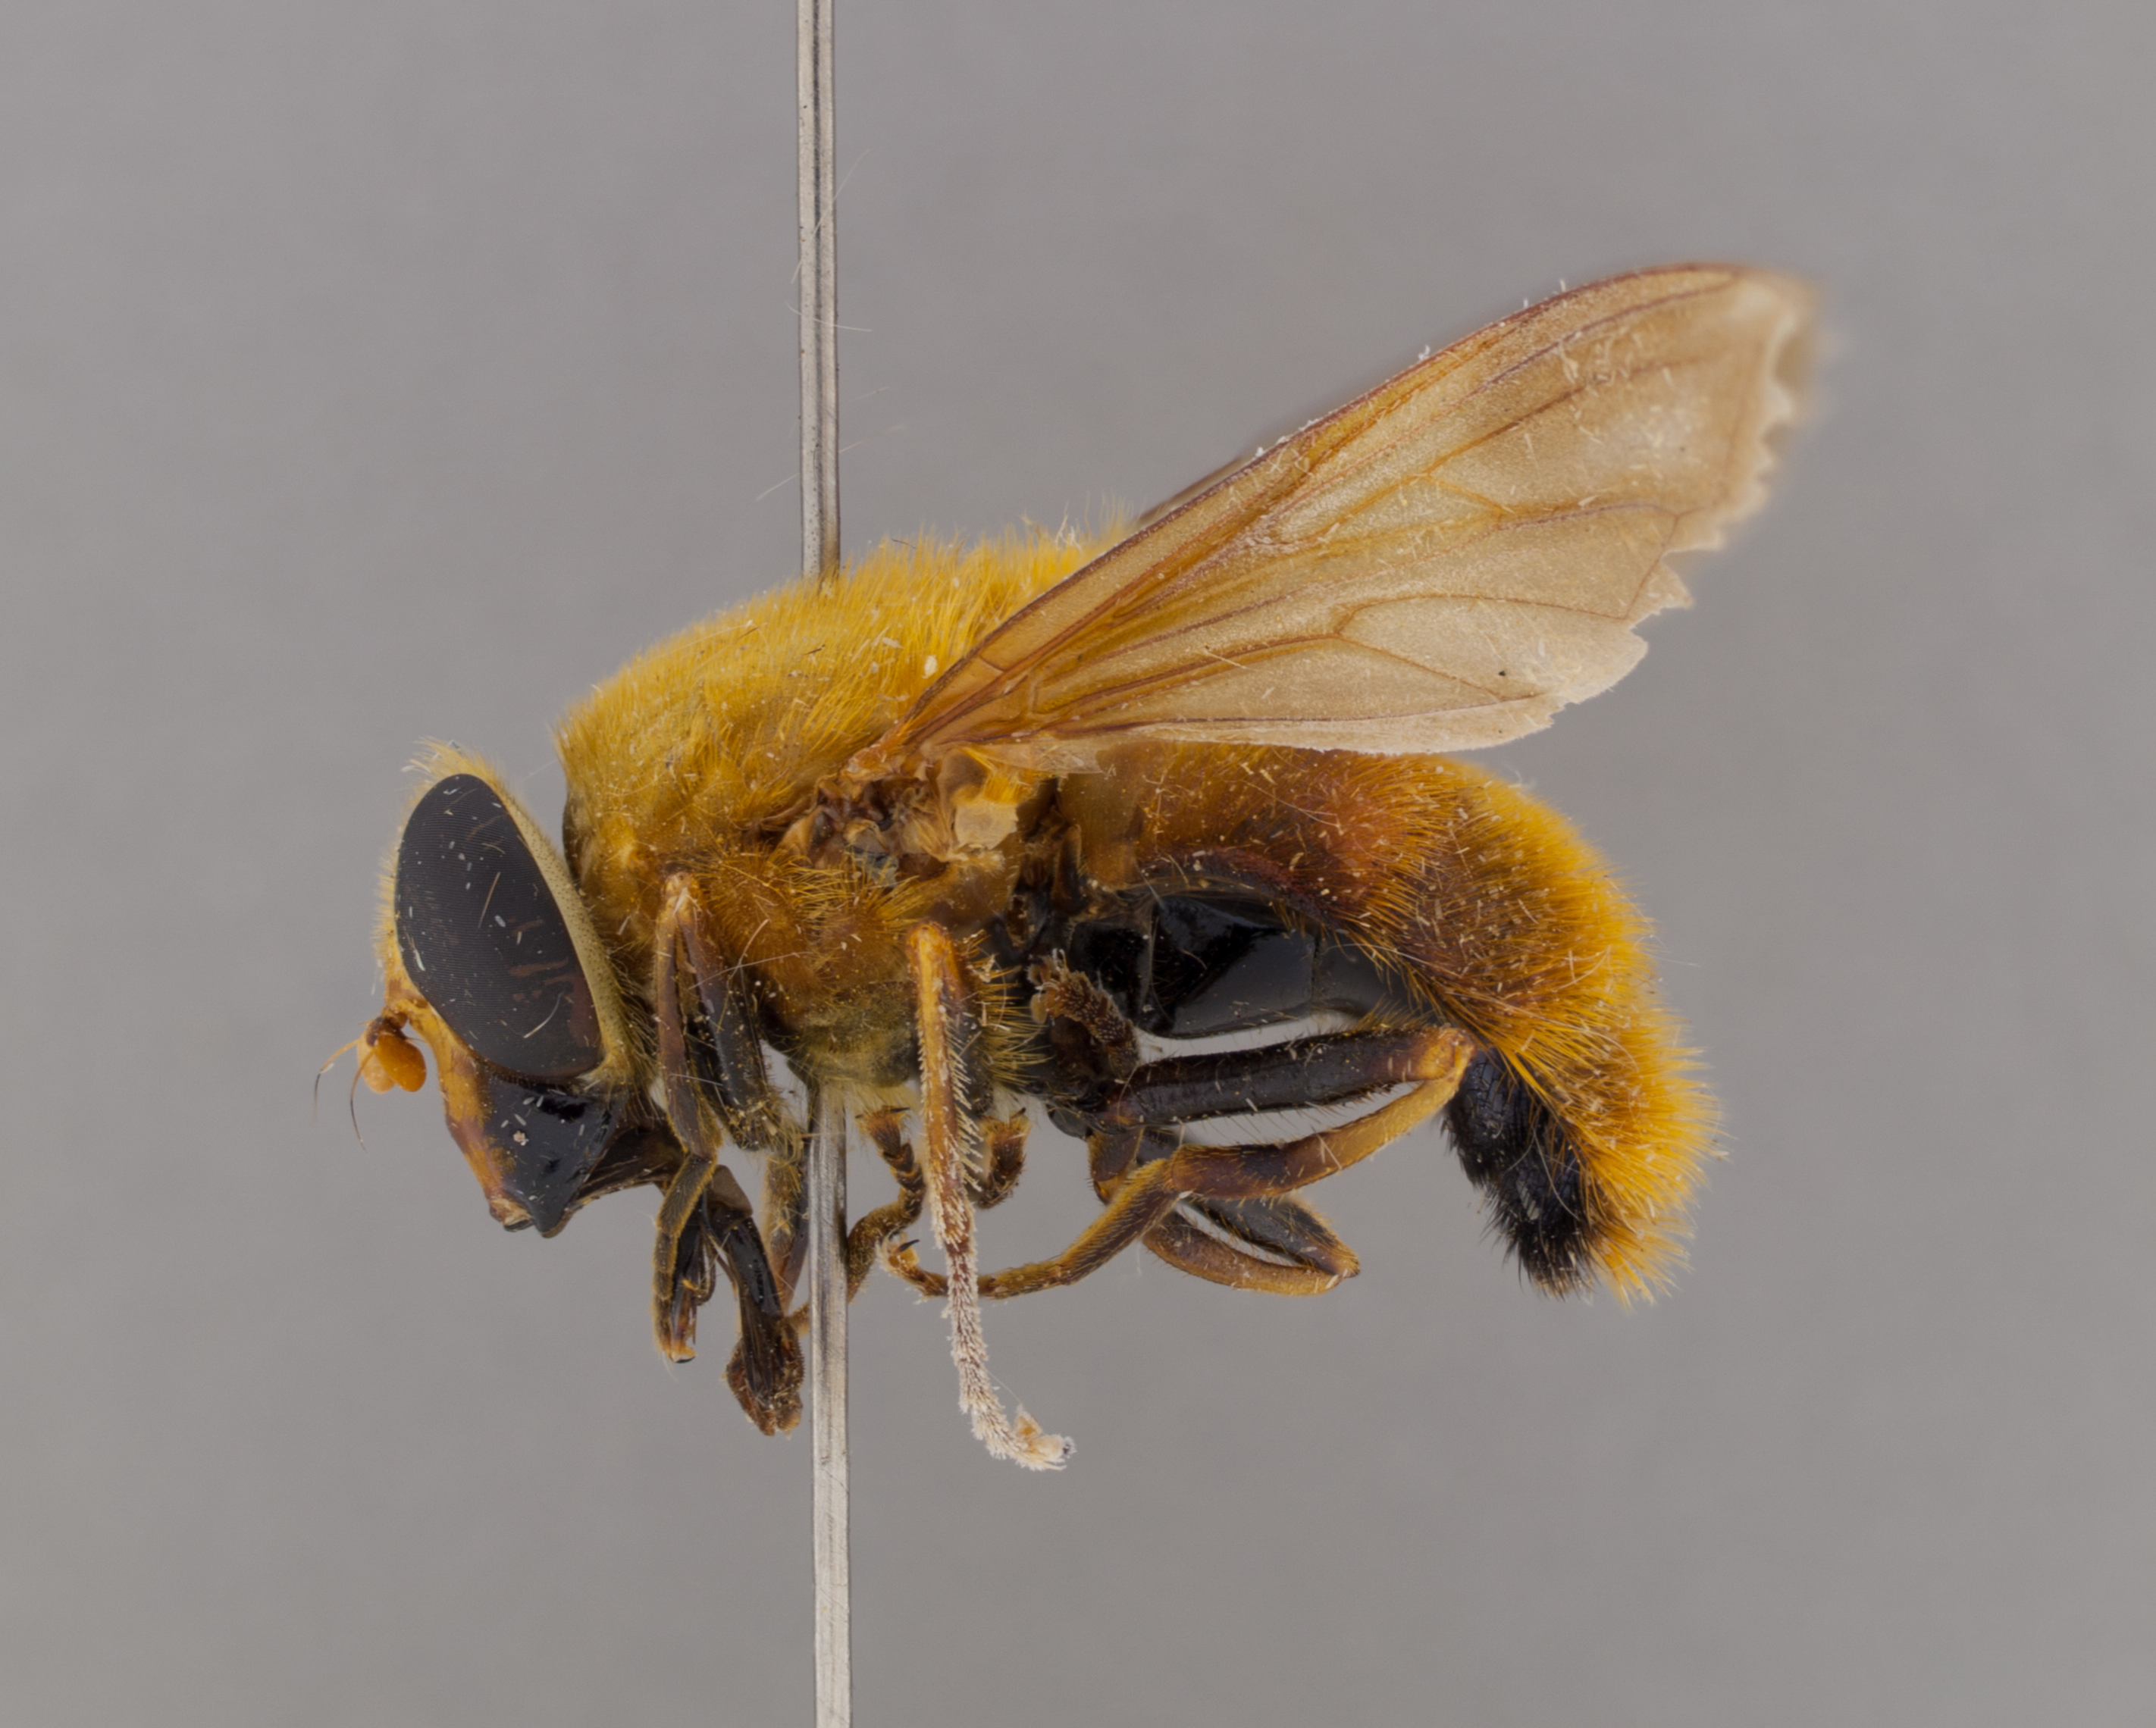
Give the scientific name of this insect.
Aneriophora aureorufa
